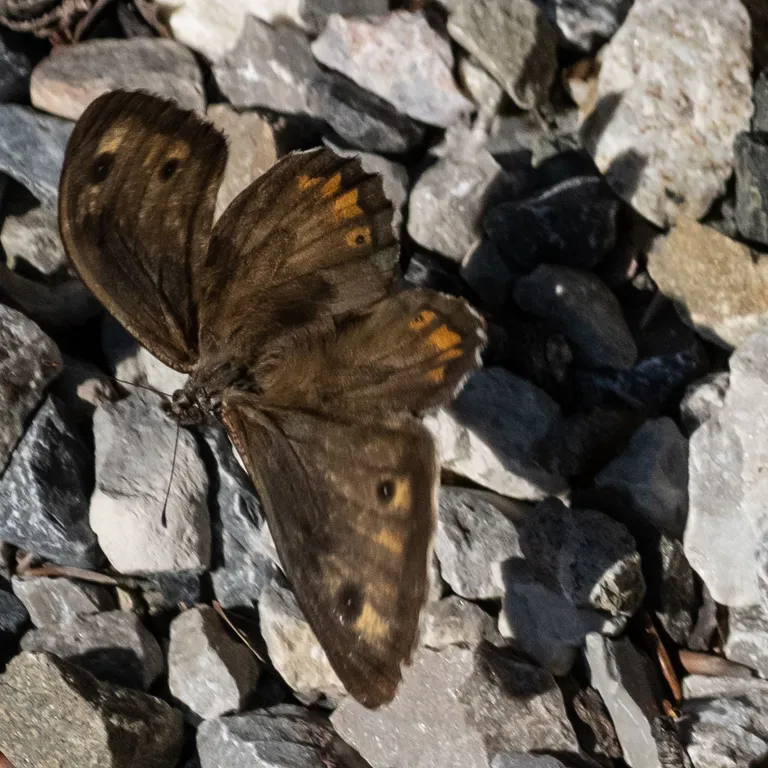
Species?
Hipparchia semele
